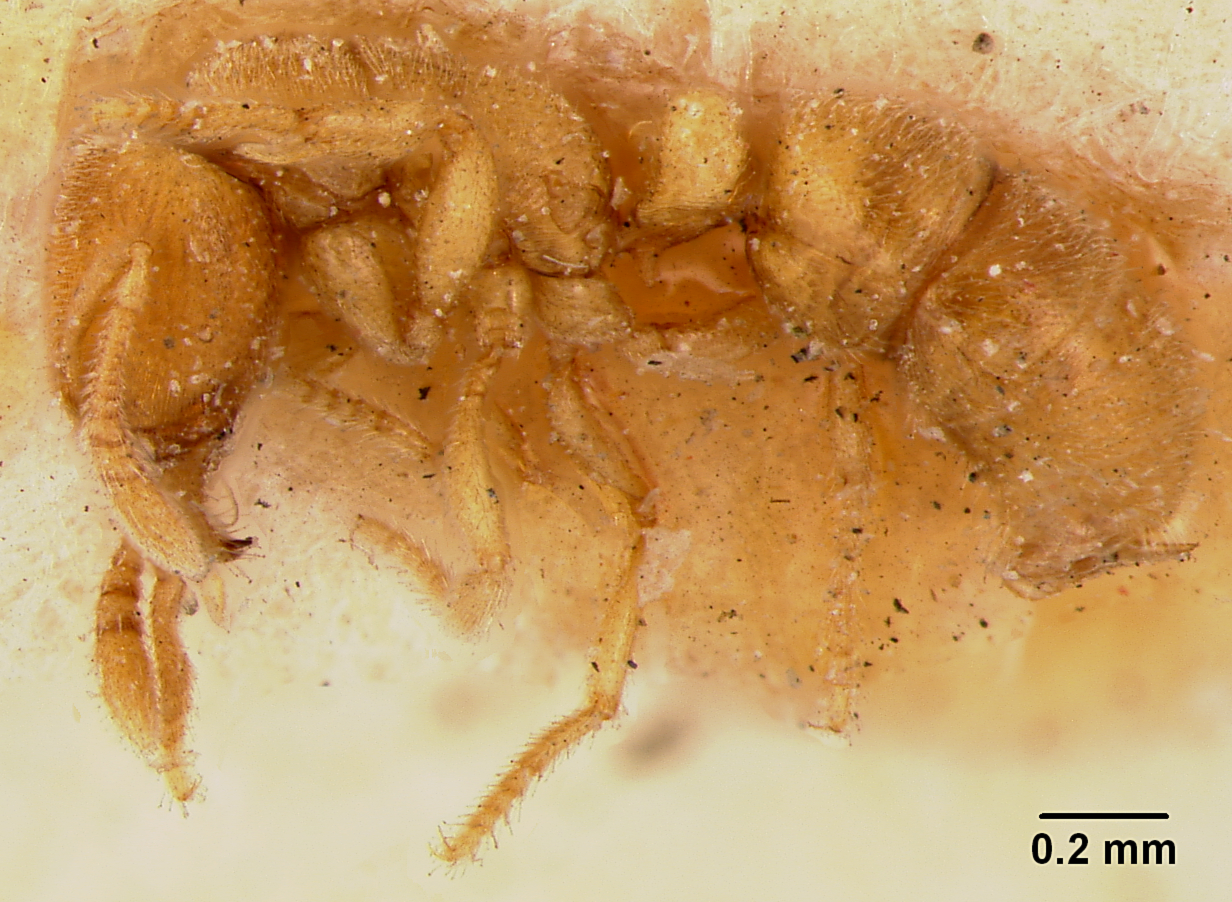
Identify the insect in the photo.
Typhlomyrmex pusillus
